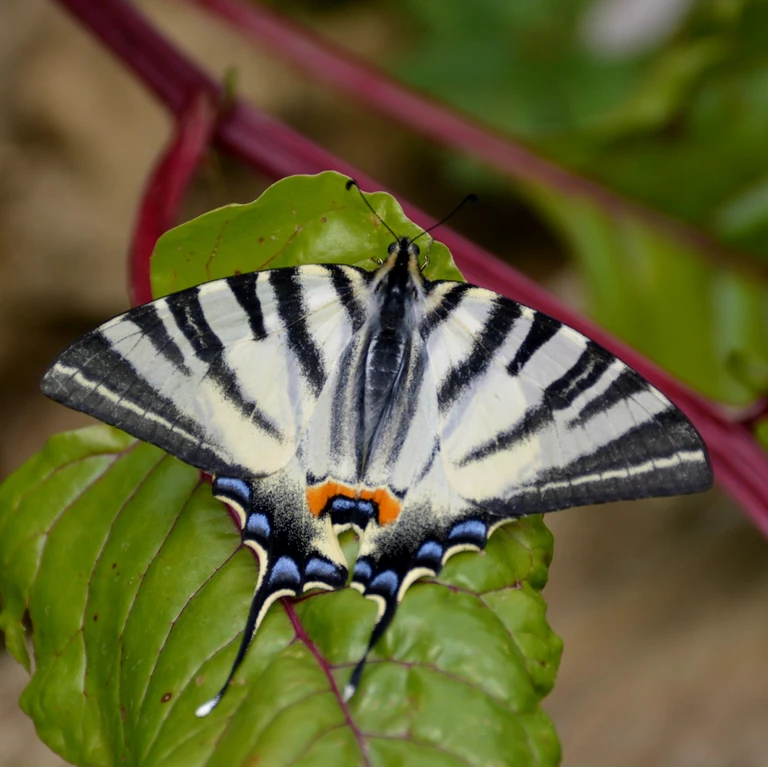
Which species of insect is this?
Iphiclides podalirius
